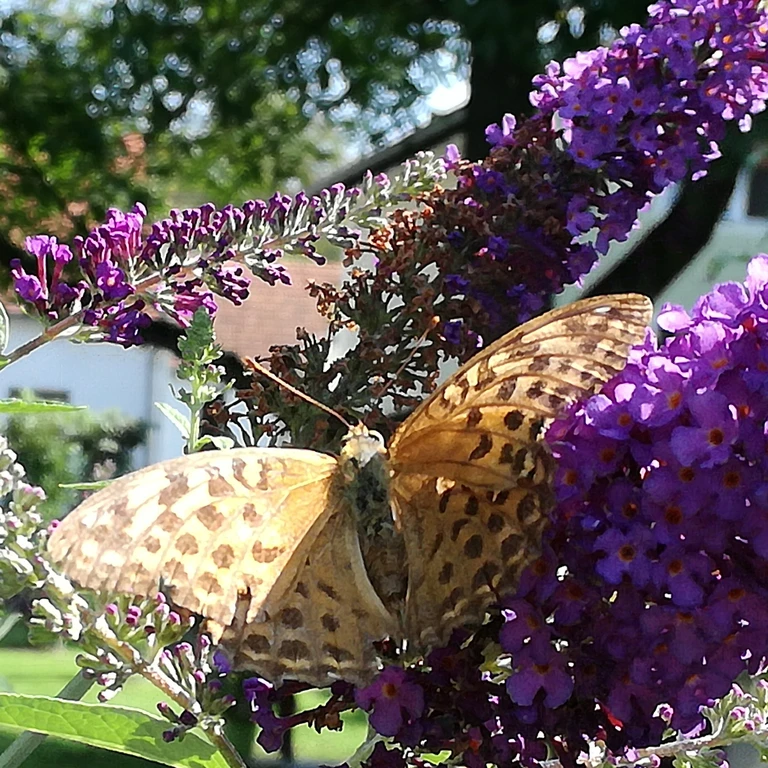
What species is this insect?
Argynnis paphia
